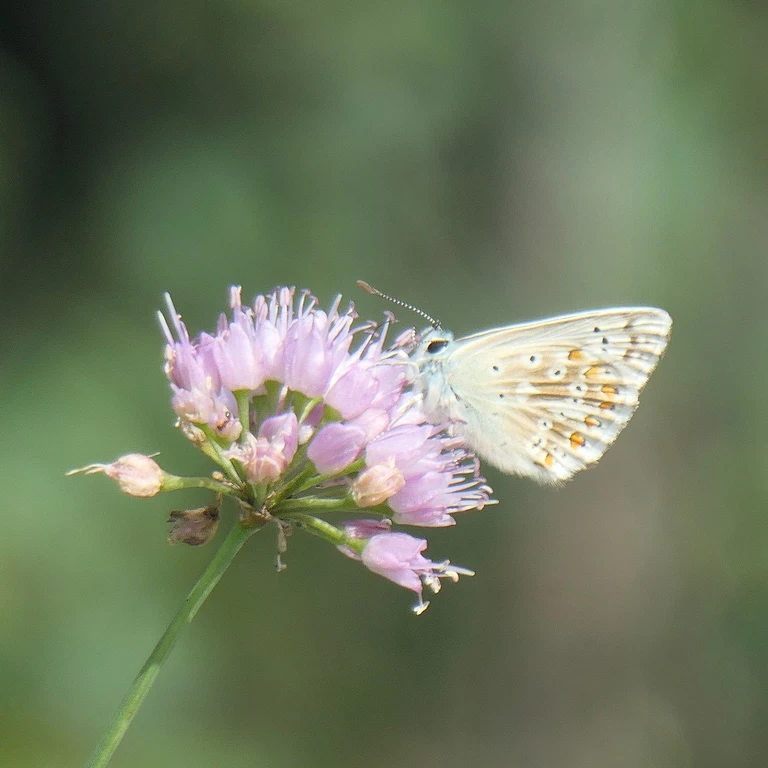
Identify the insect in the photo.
Lysandra coridon
